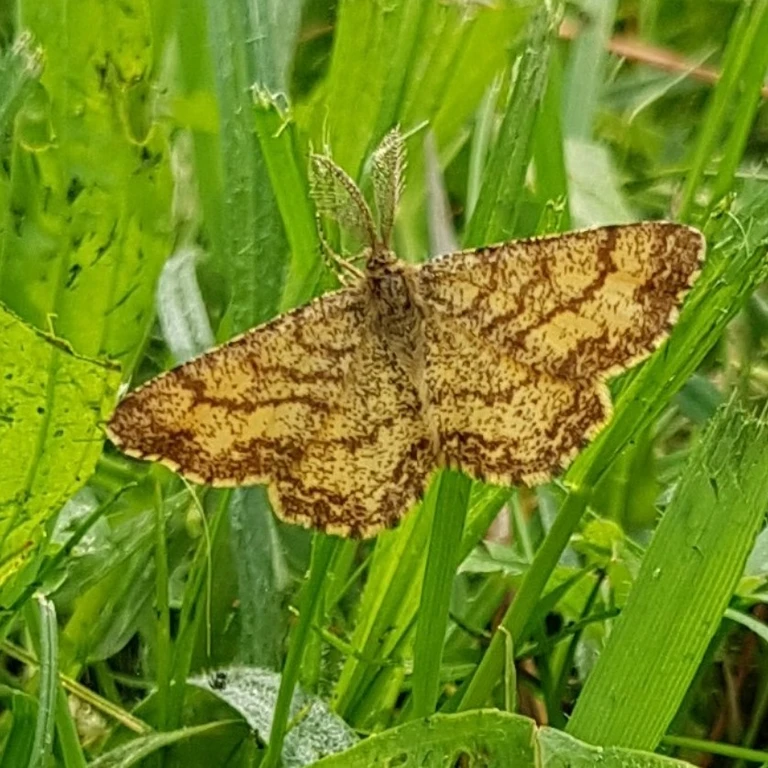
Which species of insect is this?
Ematurga atomaria
